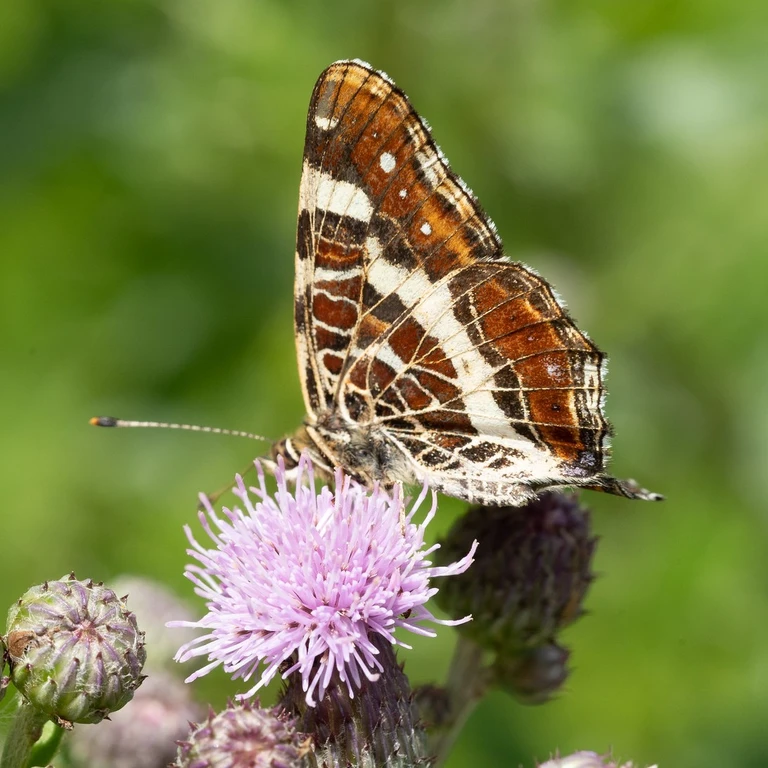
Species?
Araschnia levana
